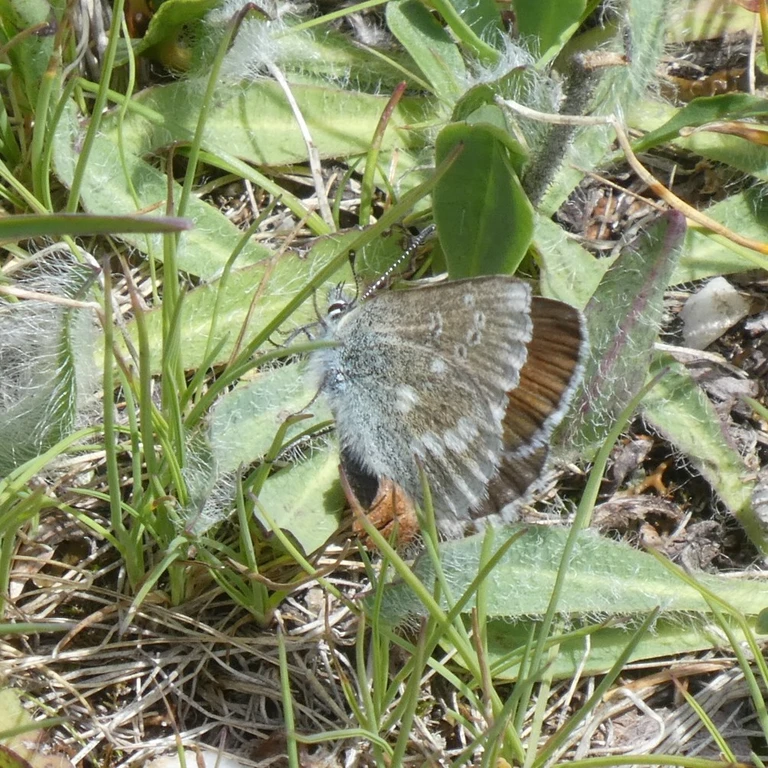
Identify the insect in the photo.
Agriades orbitulus (also Albulina orbitulus)
